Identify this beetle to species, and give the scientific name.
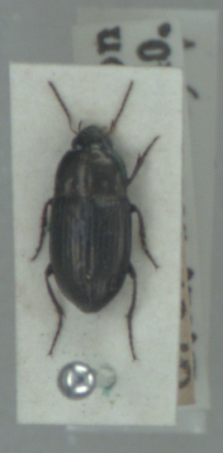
Amara aenea
